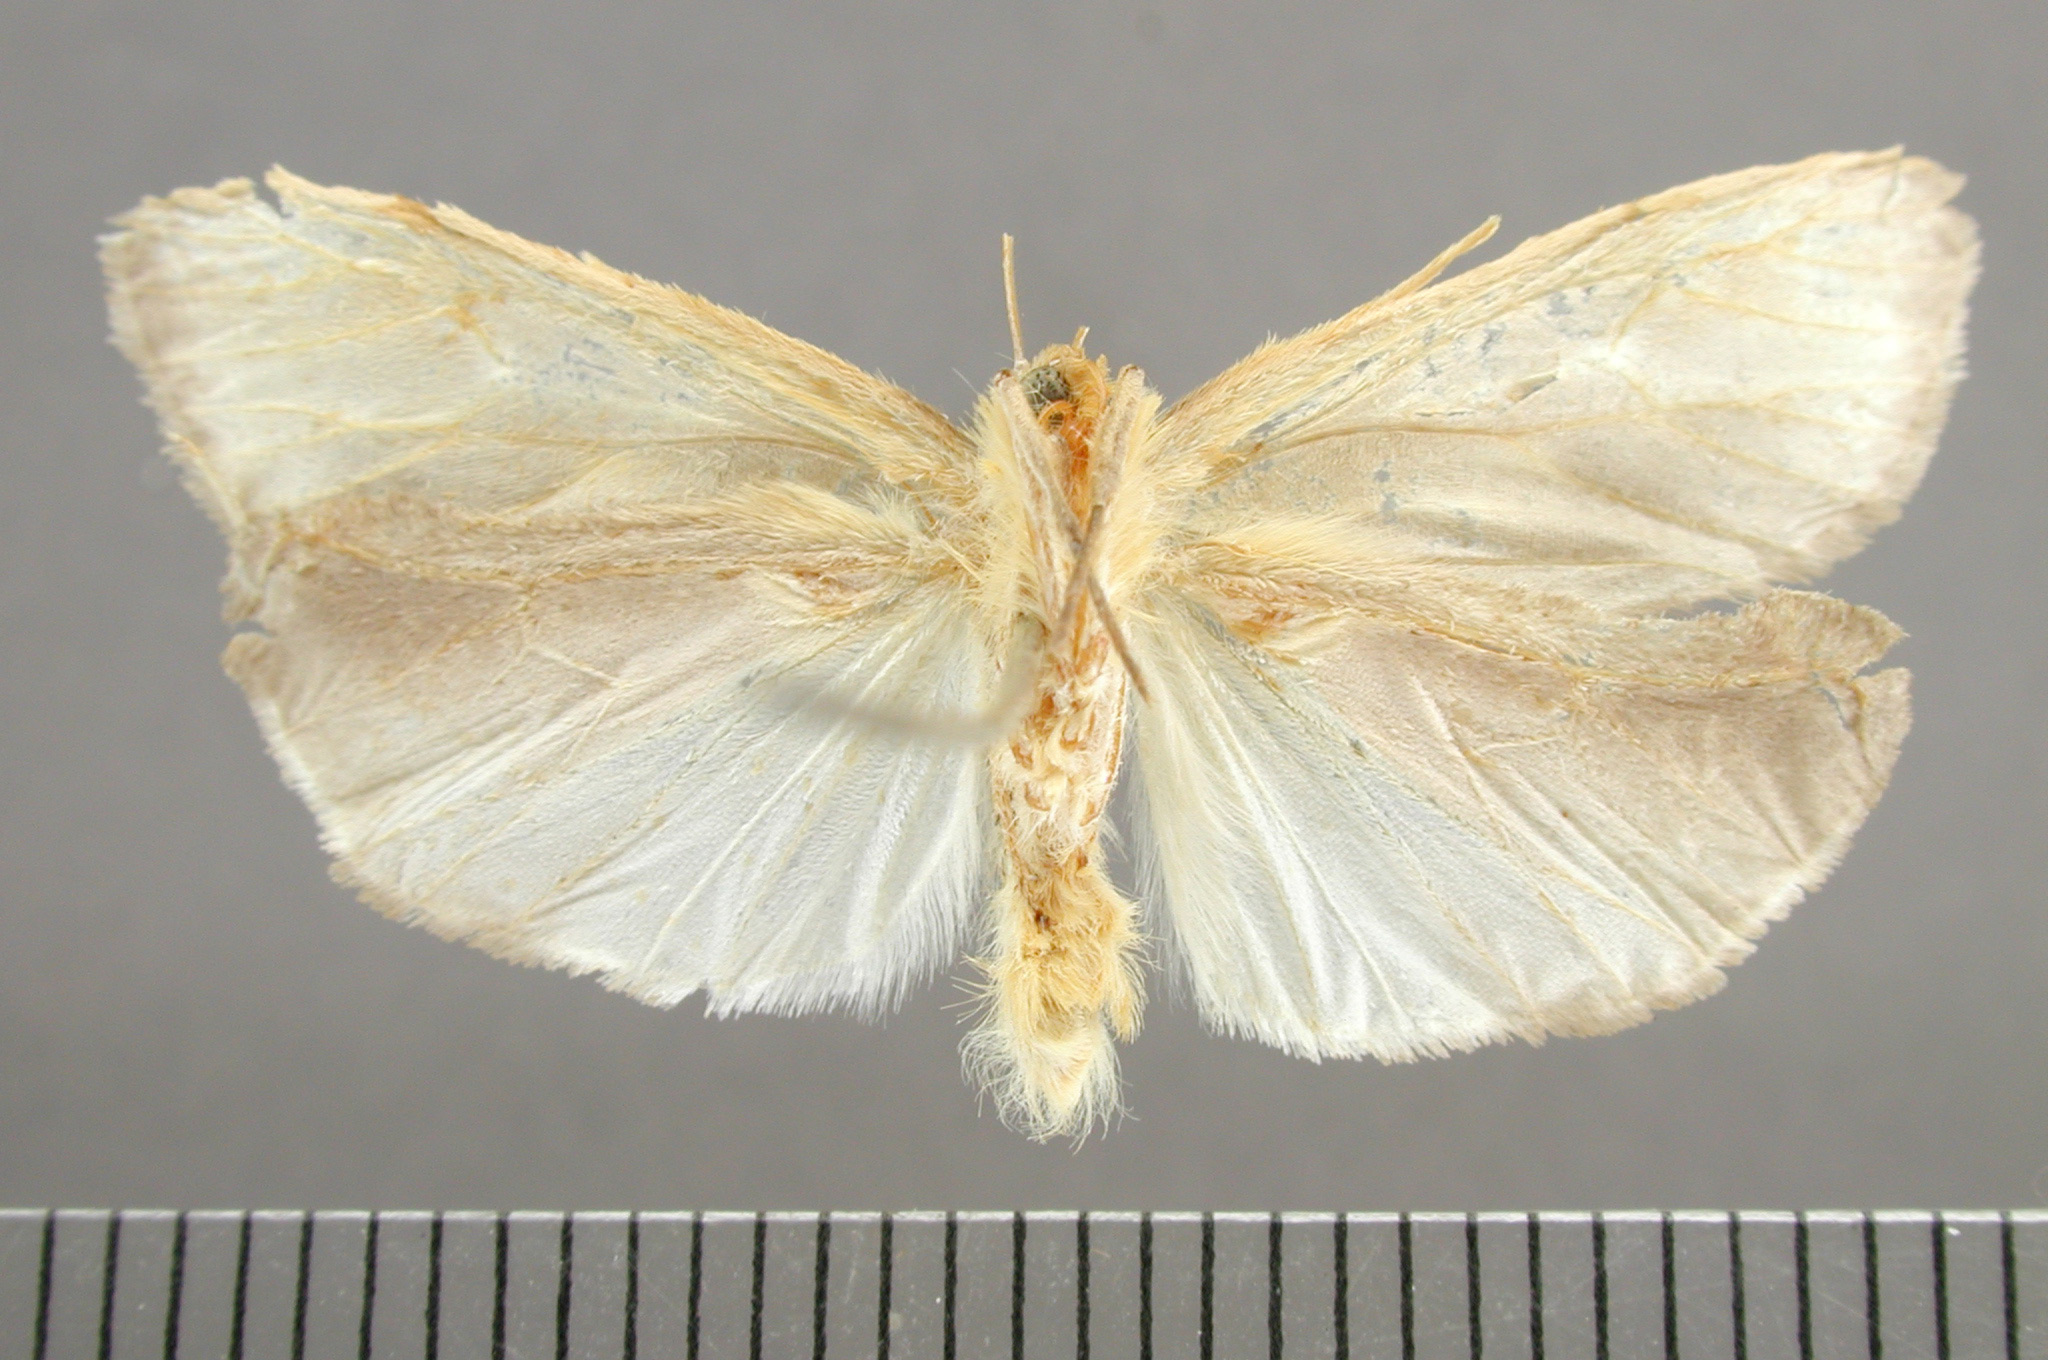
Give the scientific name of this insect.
Macroptila monstralis
